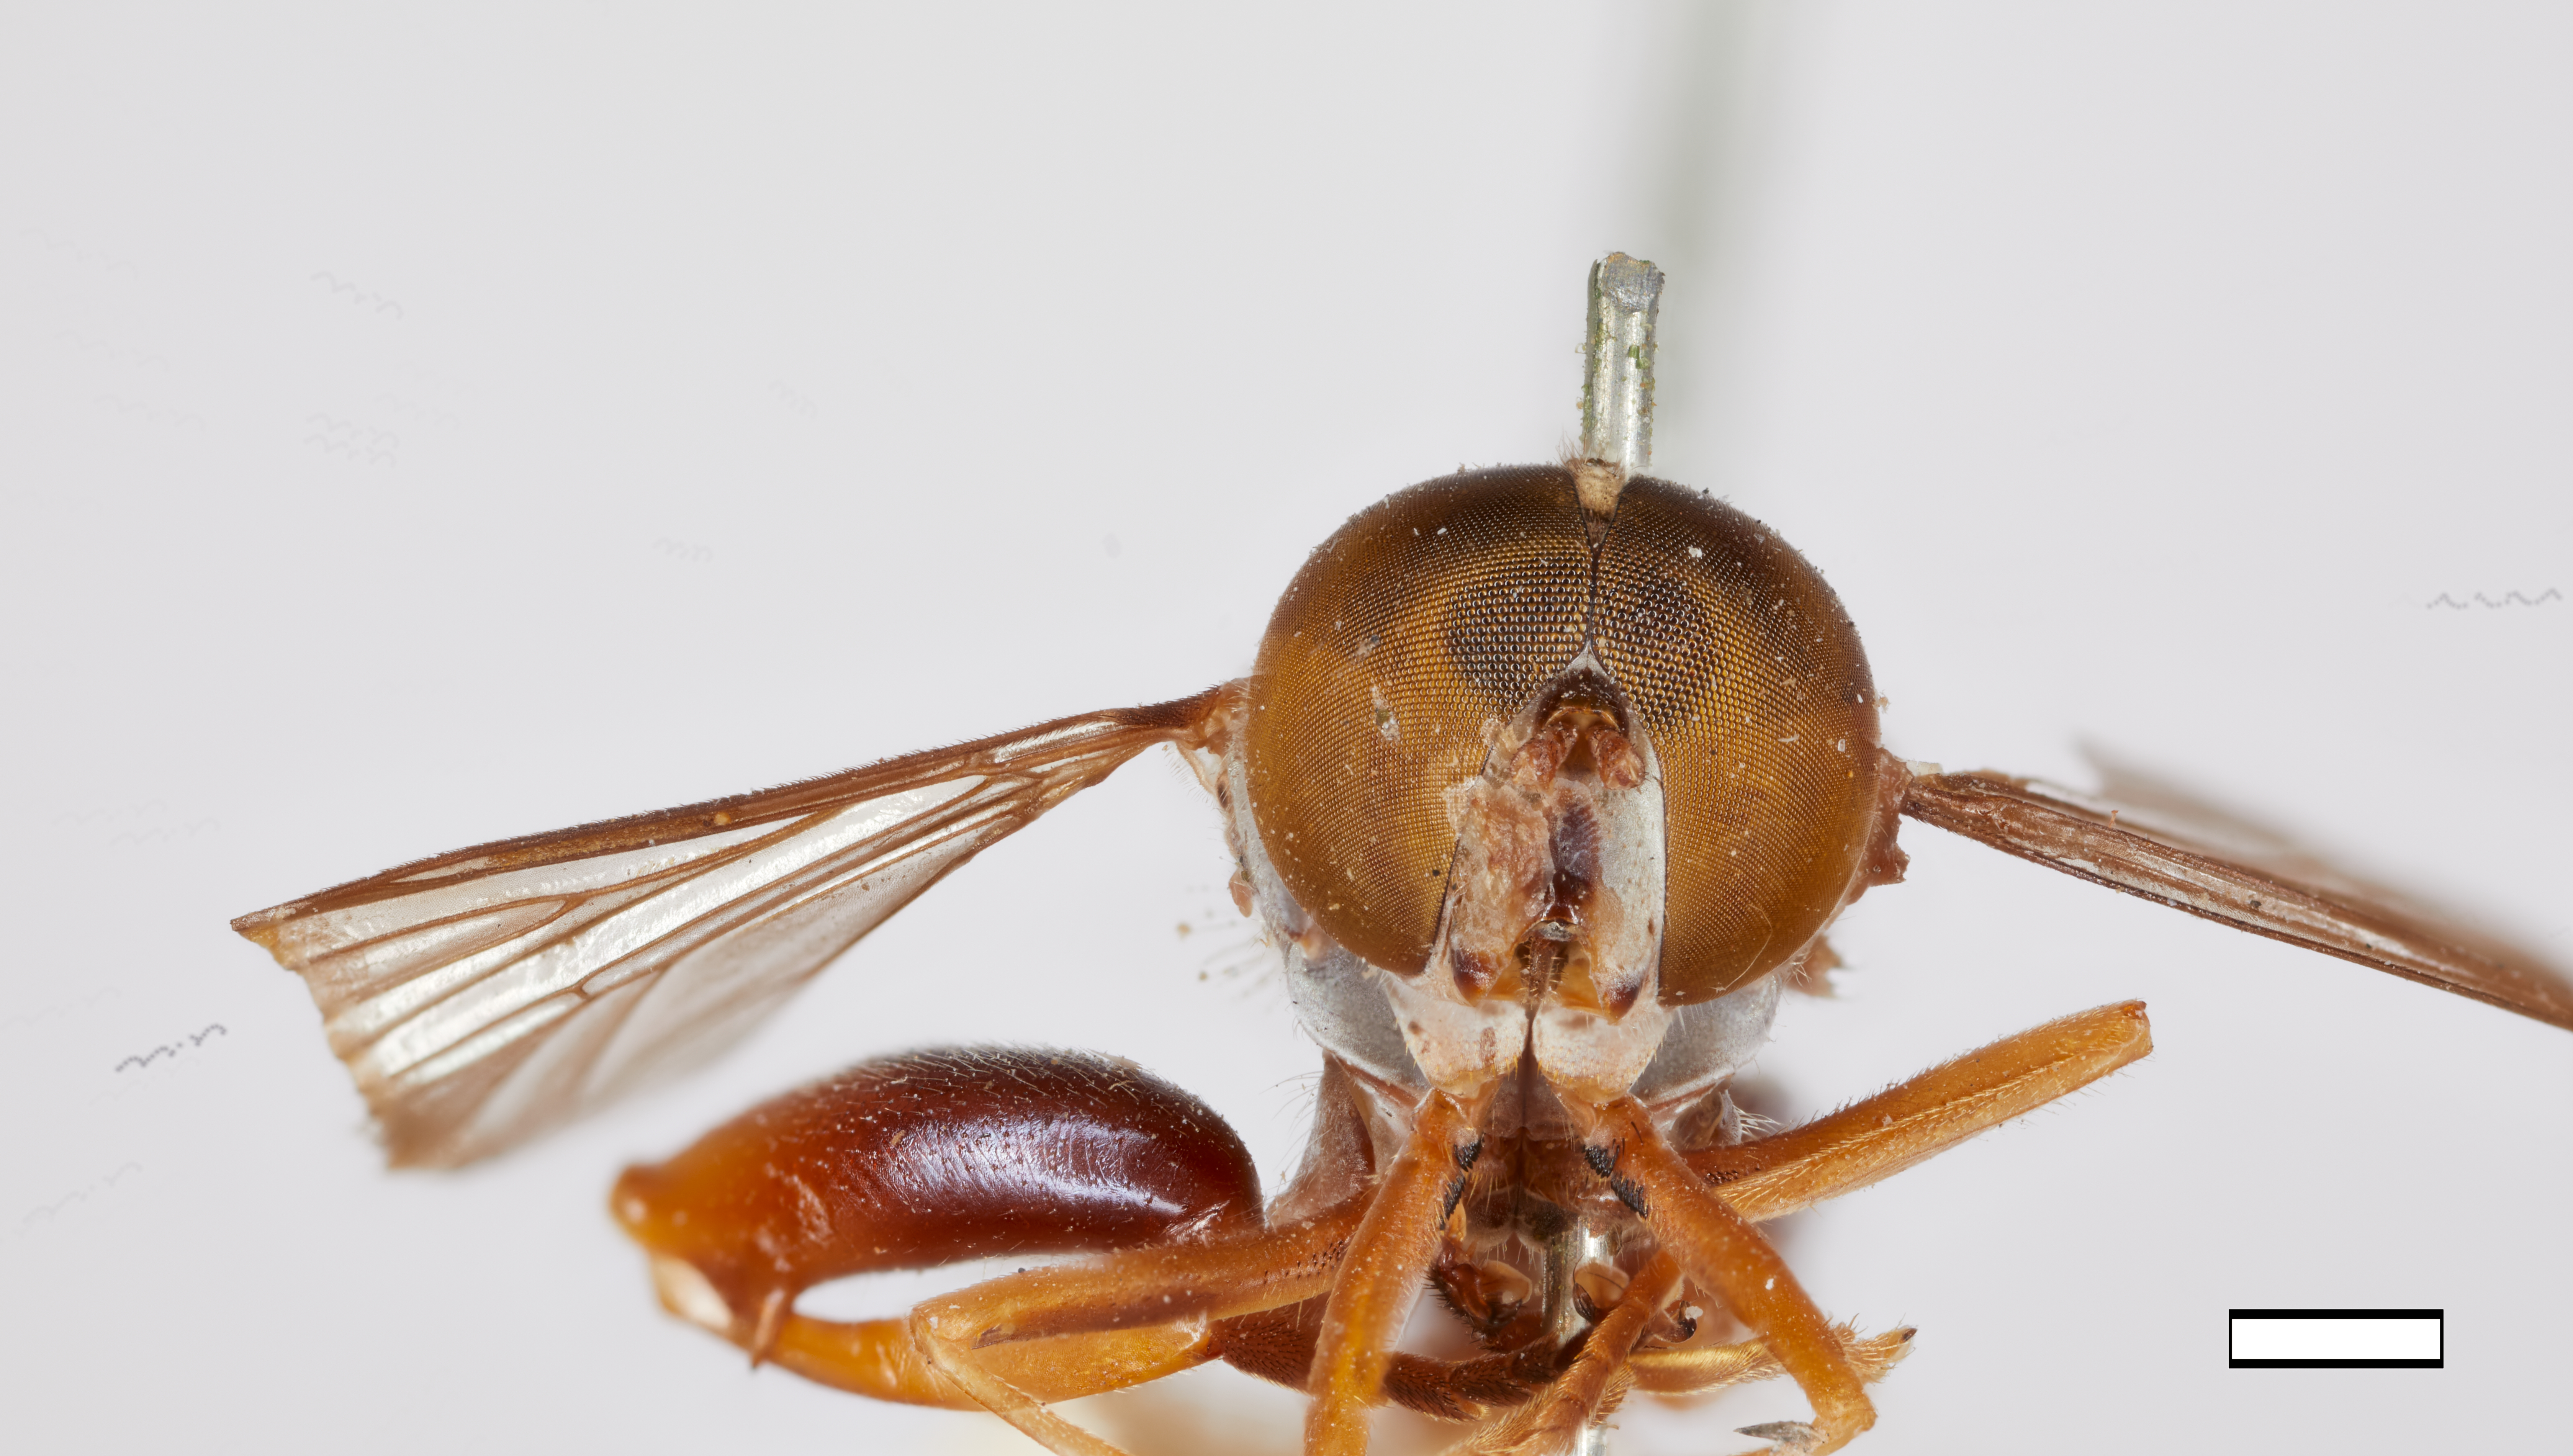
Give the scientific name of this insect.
Senogaster comstocki
